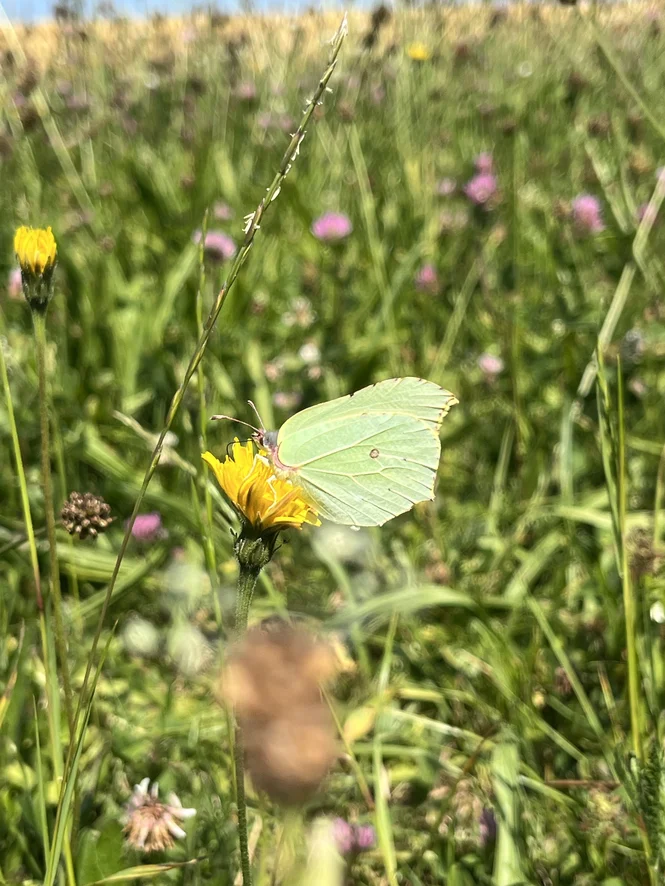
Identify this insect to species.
Gonepteryx rhamni
